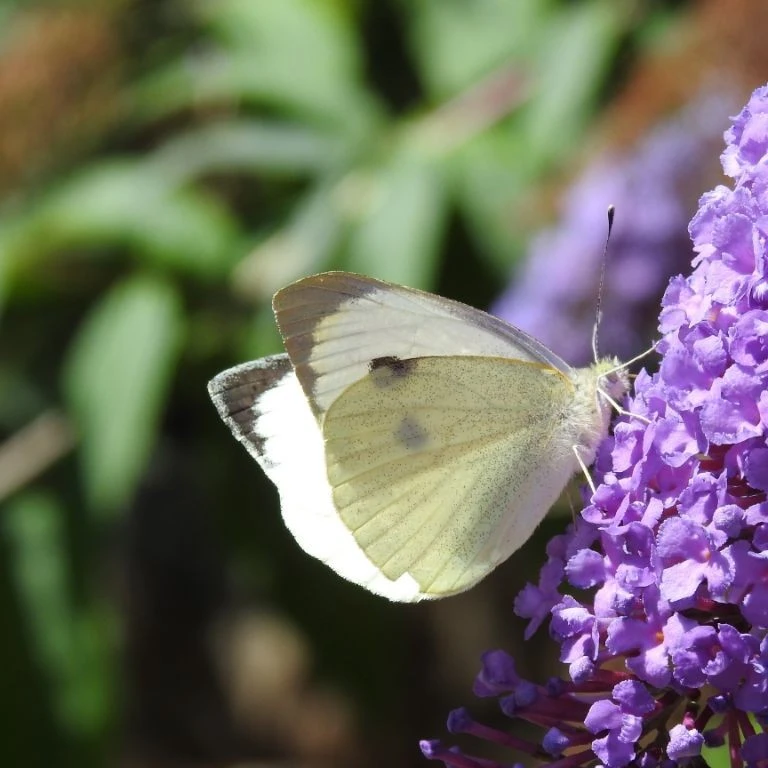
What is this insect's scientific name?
Pieris brassicae
